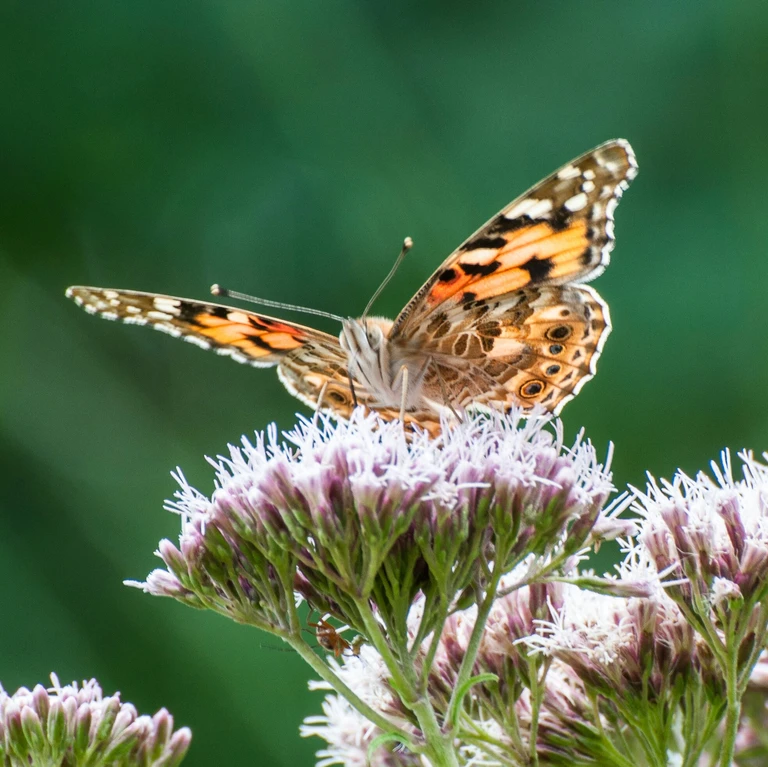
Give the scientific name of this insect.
Vanessa cardui
